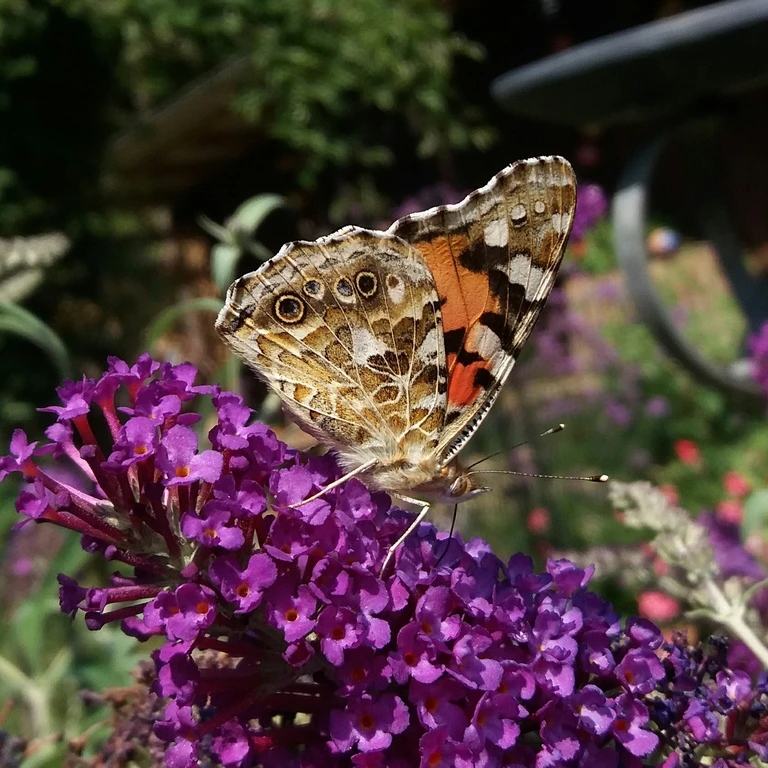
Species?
Vanessa cardui
